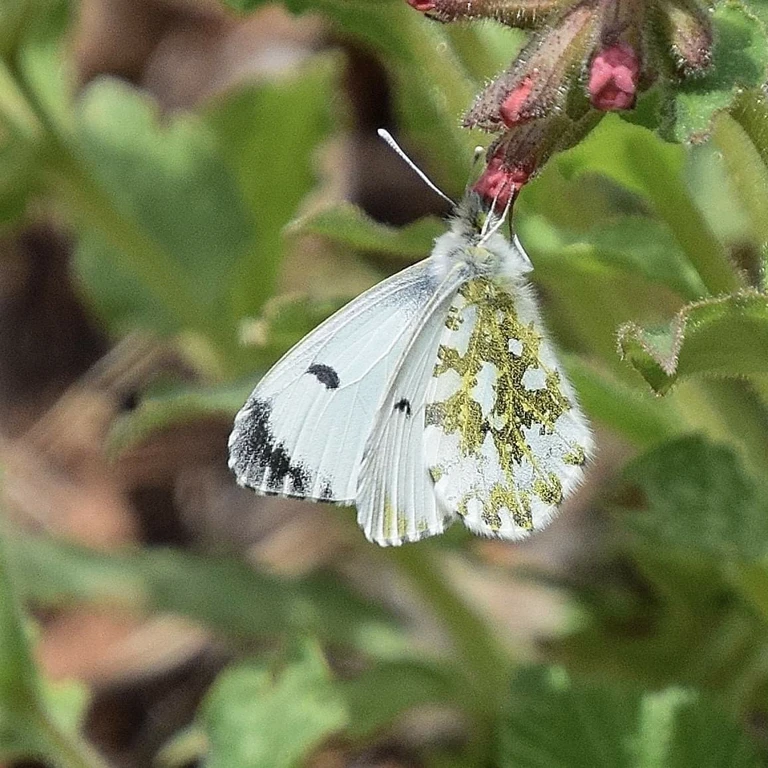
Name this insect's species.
Anthocharis cardamines
